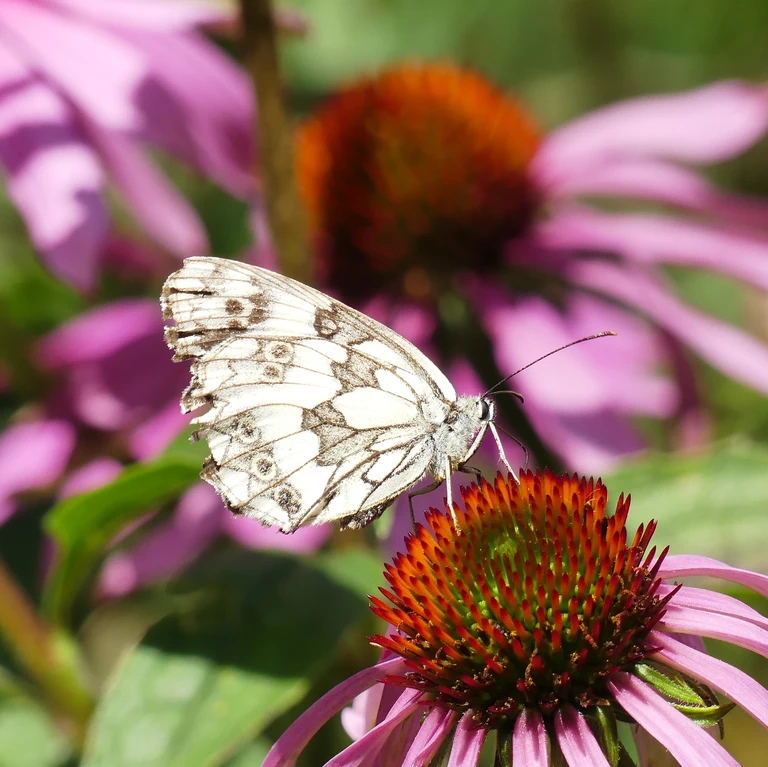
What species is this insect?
Melanargia galathea
